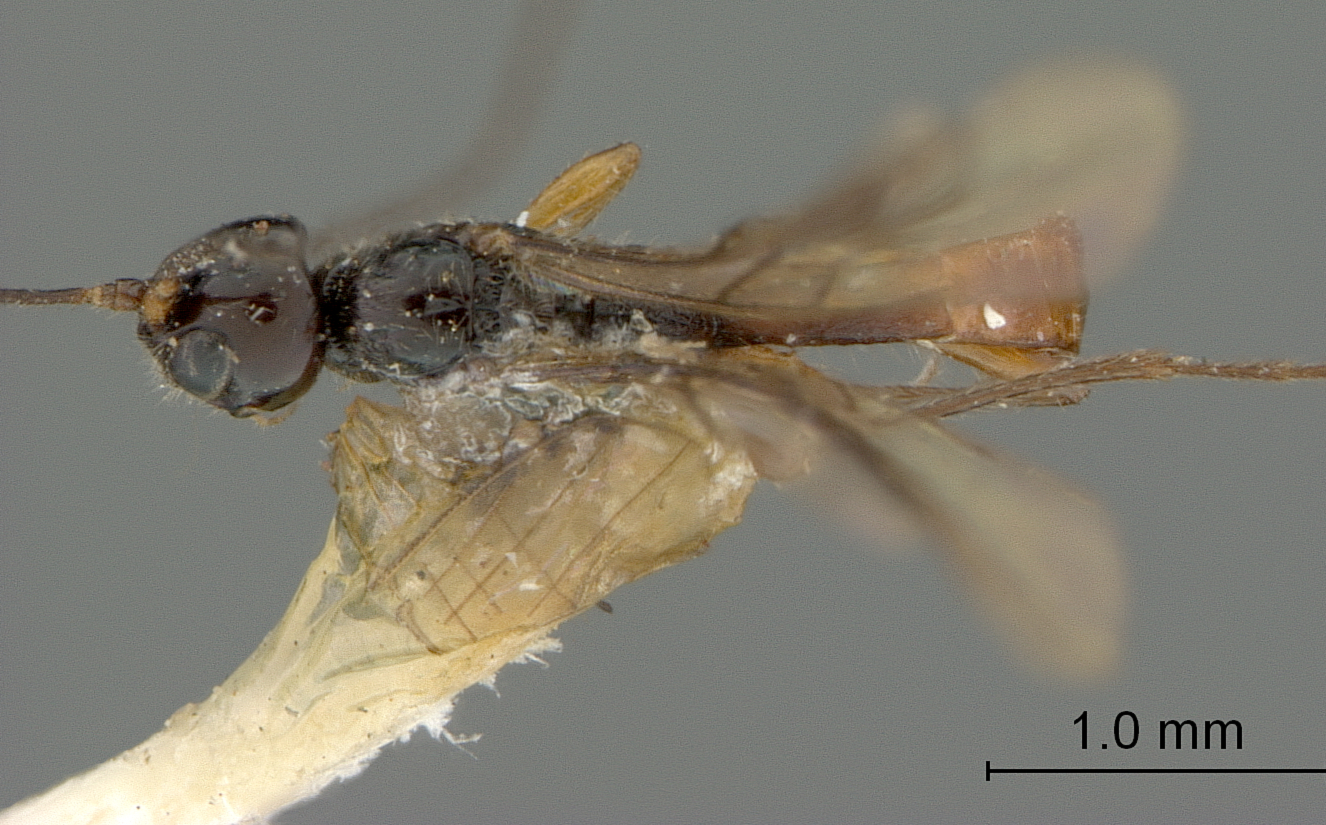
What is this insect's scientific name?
Ericoelinius mahackemoi
